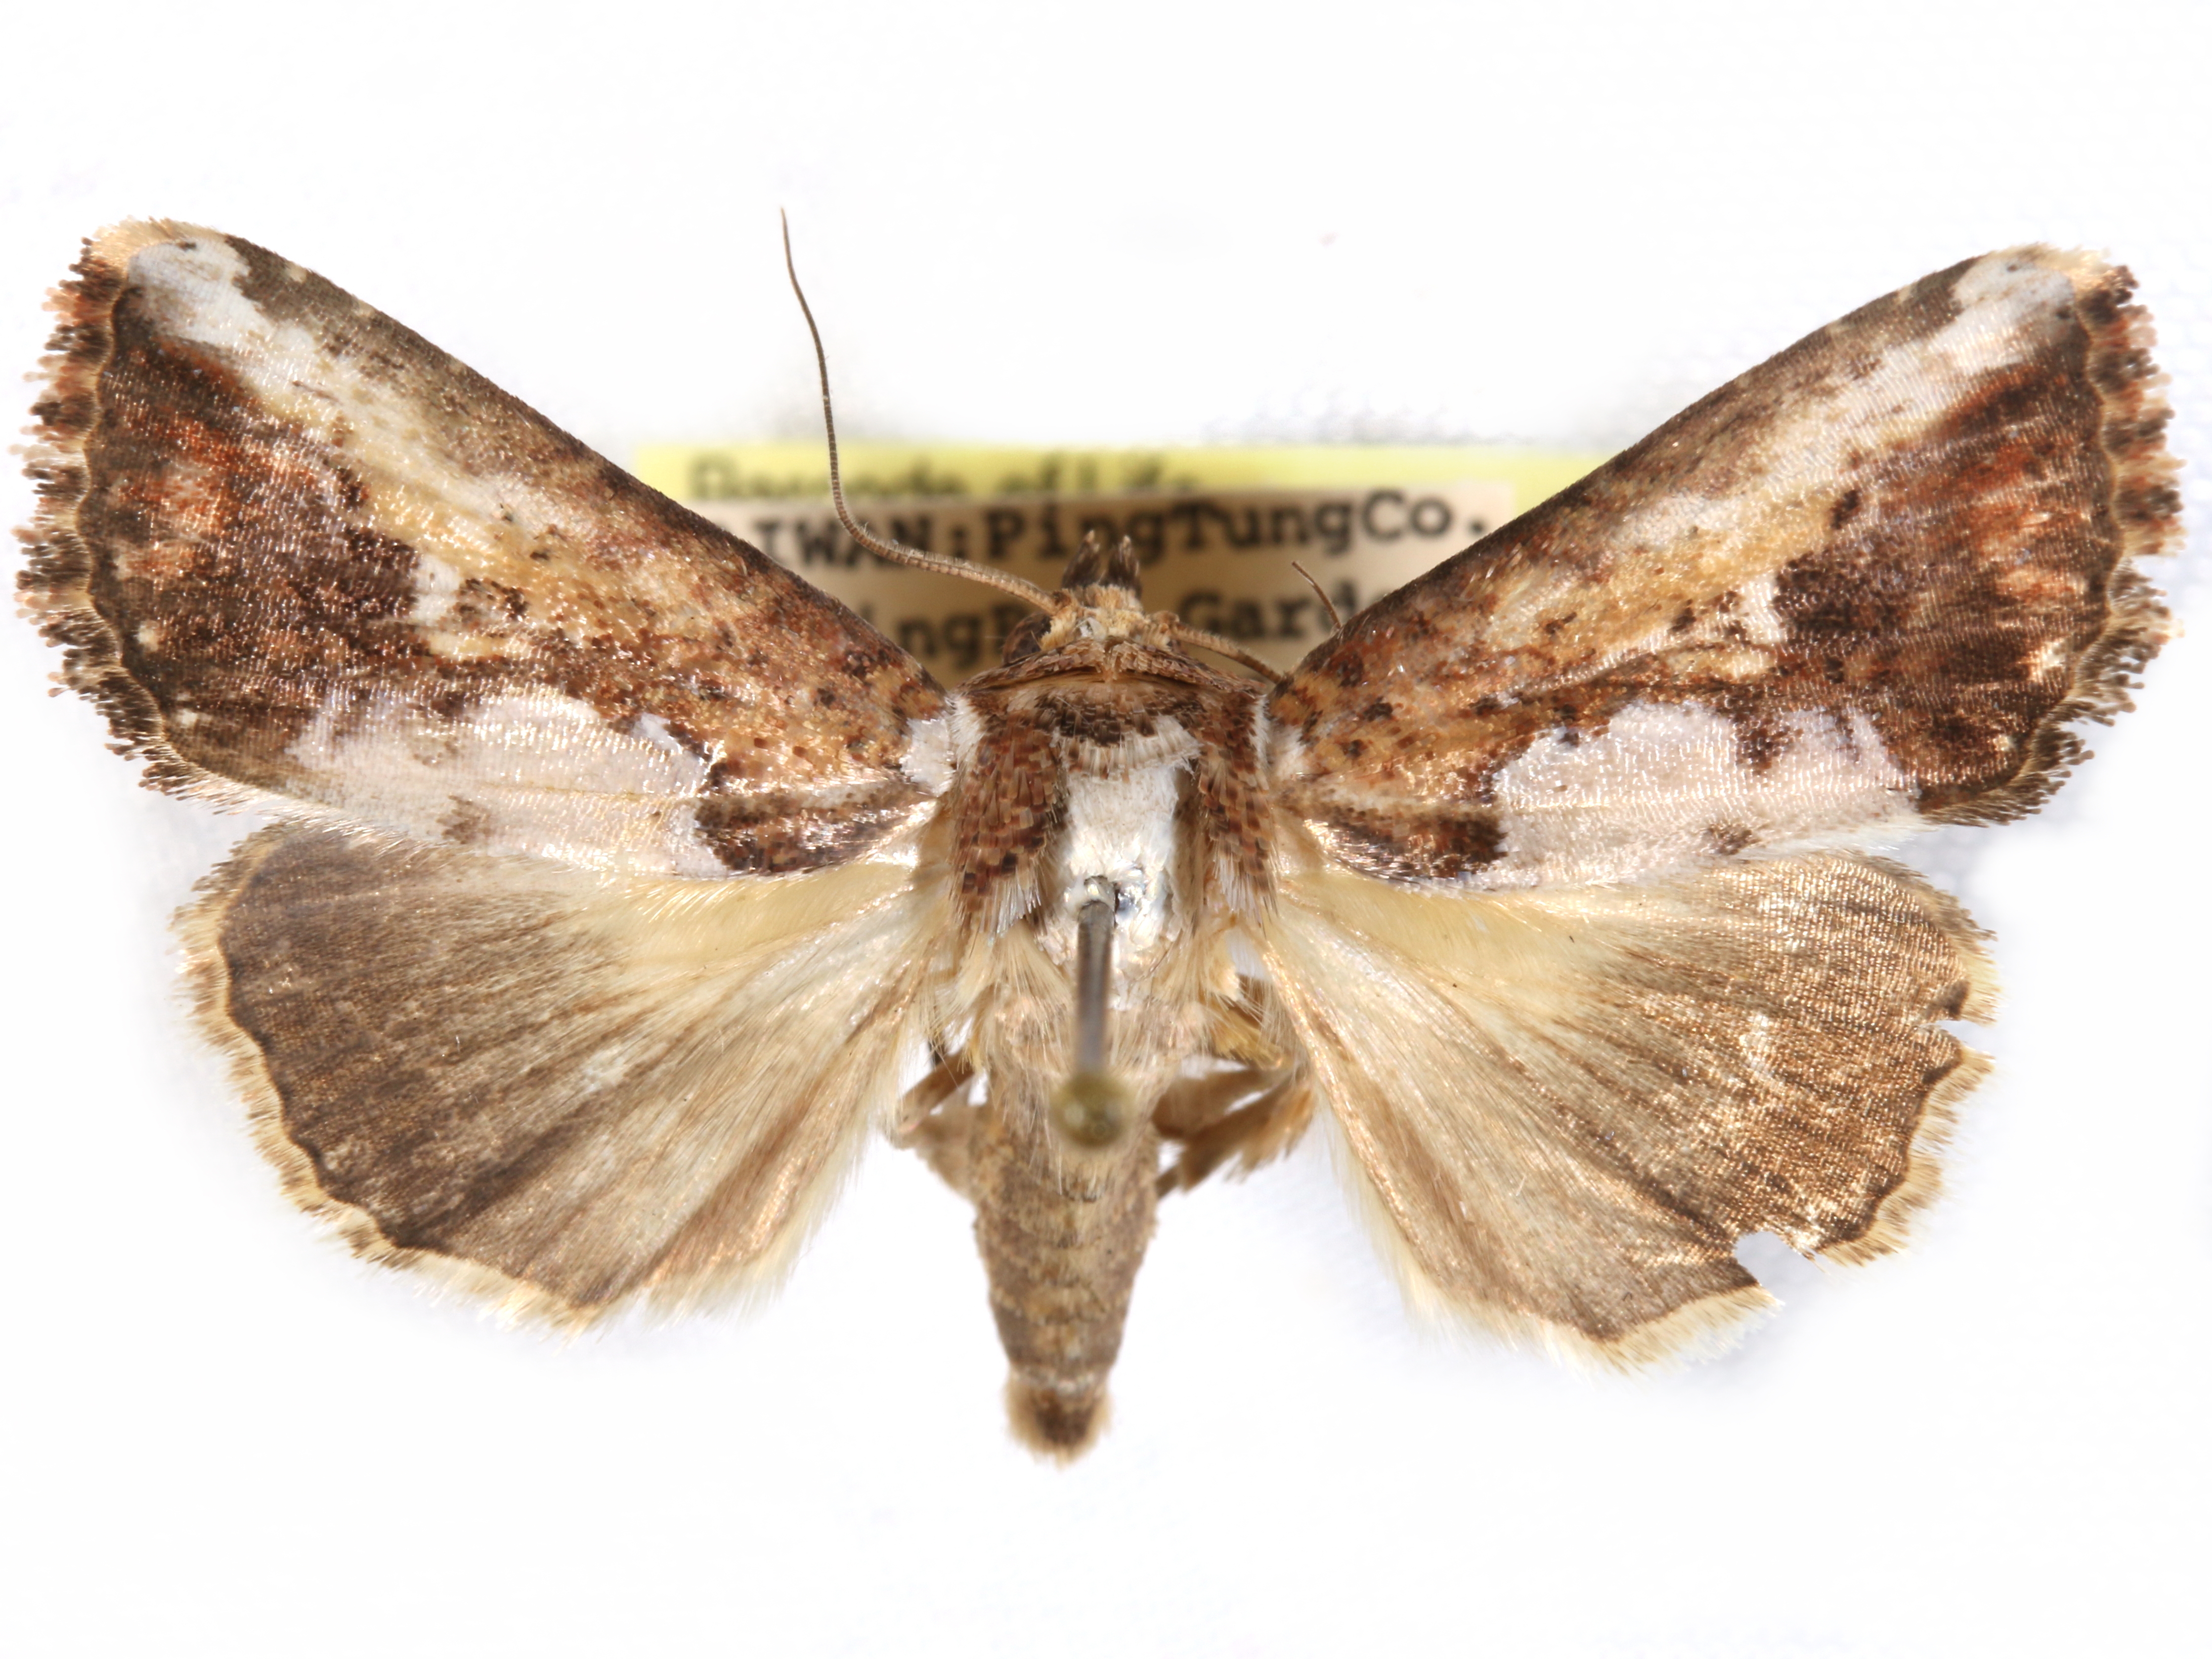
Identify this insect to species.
Bagada poliomera
